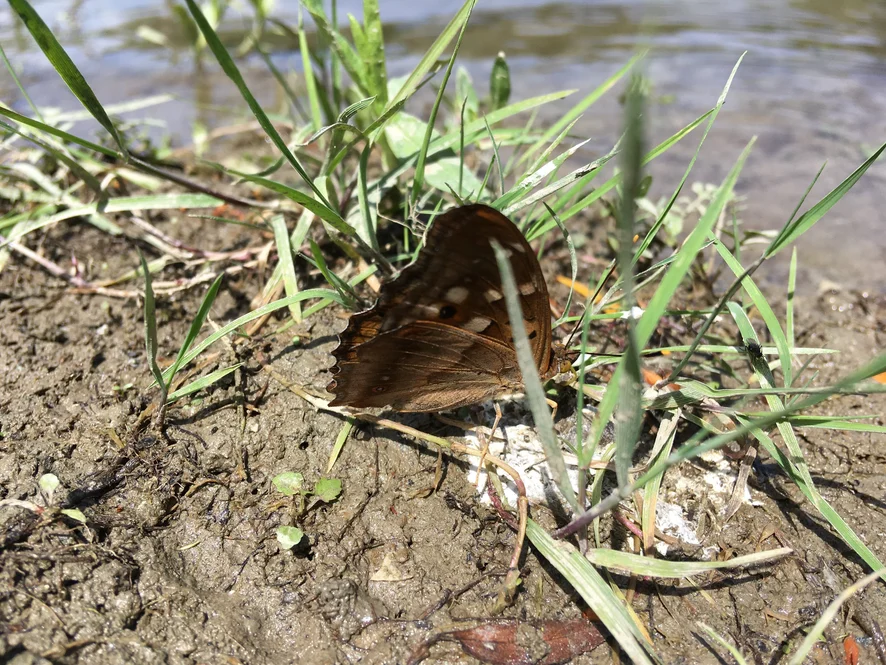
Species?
Apatura ilia
